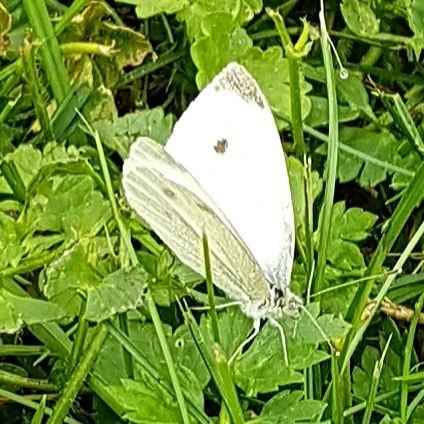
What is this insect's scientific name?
Pieris rapae
